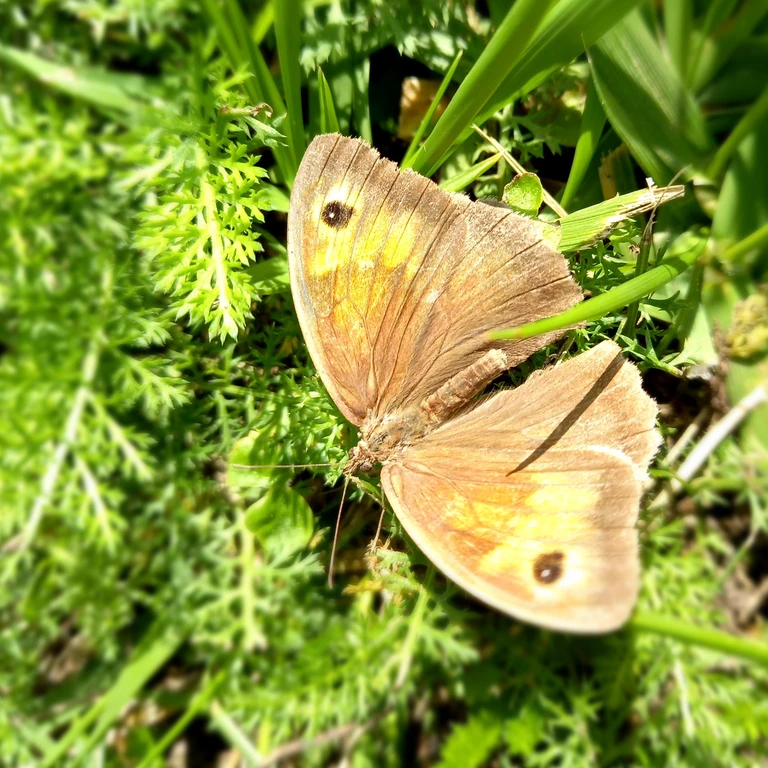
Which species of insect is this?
Maniola jurtina
